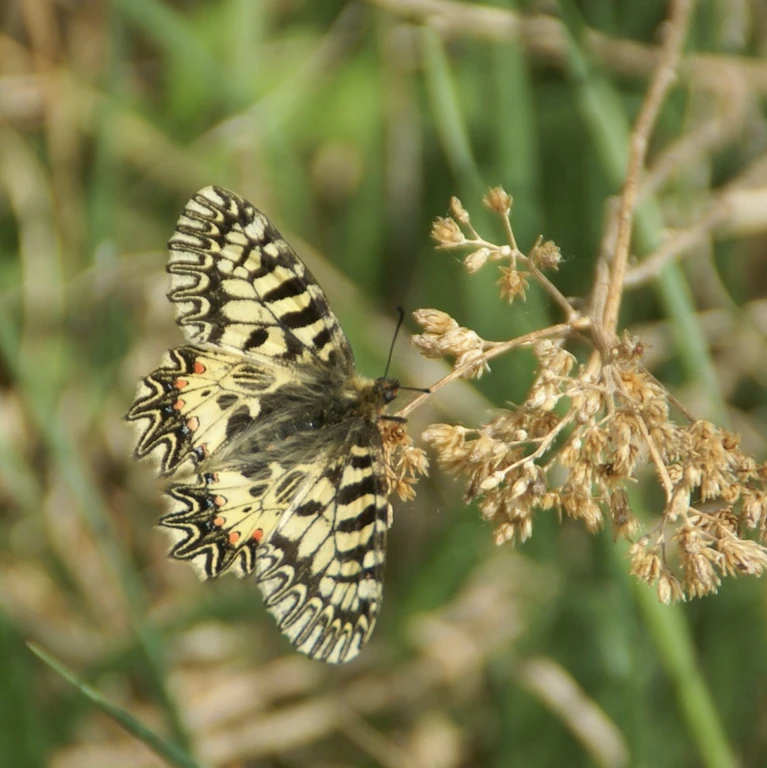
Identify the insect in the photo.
Zerynthia polyxena
